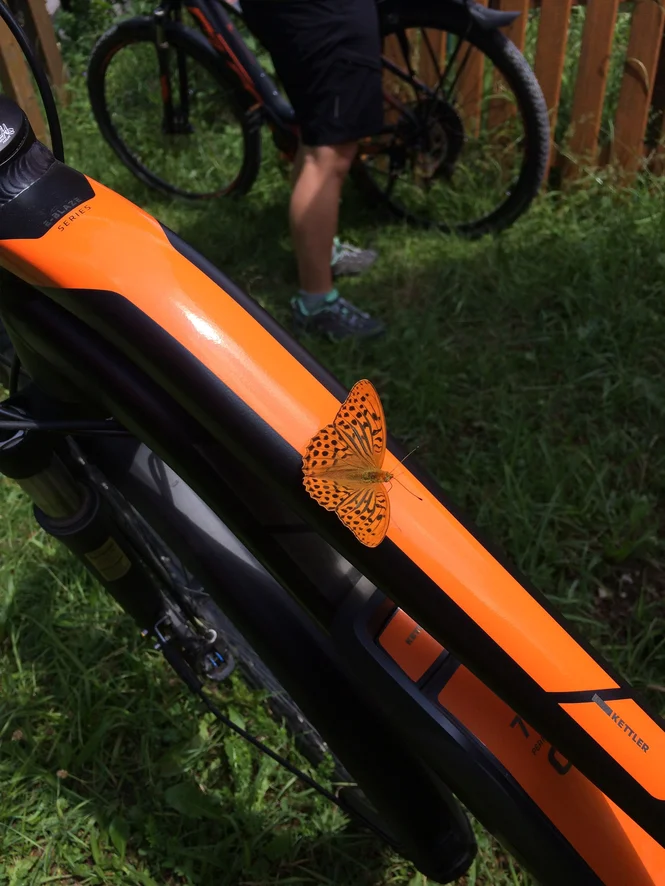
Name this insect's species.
Argynnis paphia
